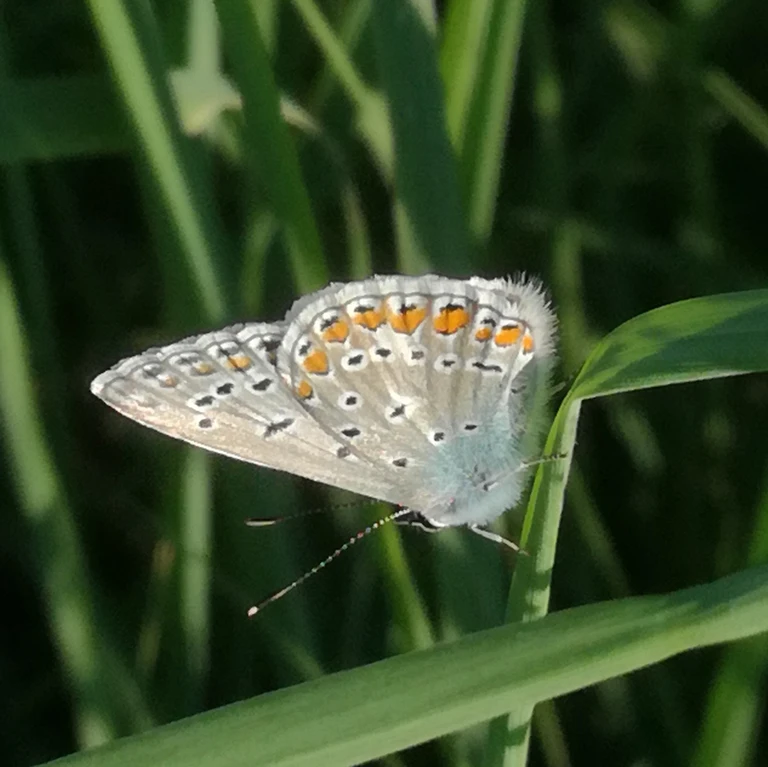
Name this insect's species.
Polyommatus icarus
